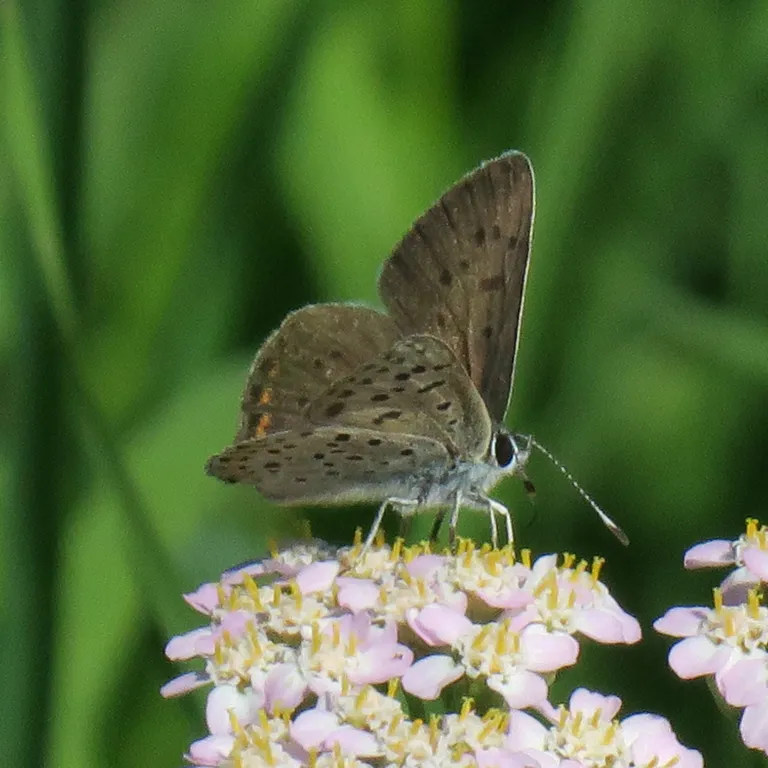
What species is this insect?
Lycaena tityrus (also Loweia tityrus)
